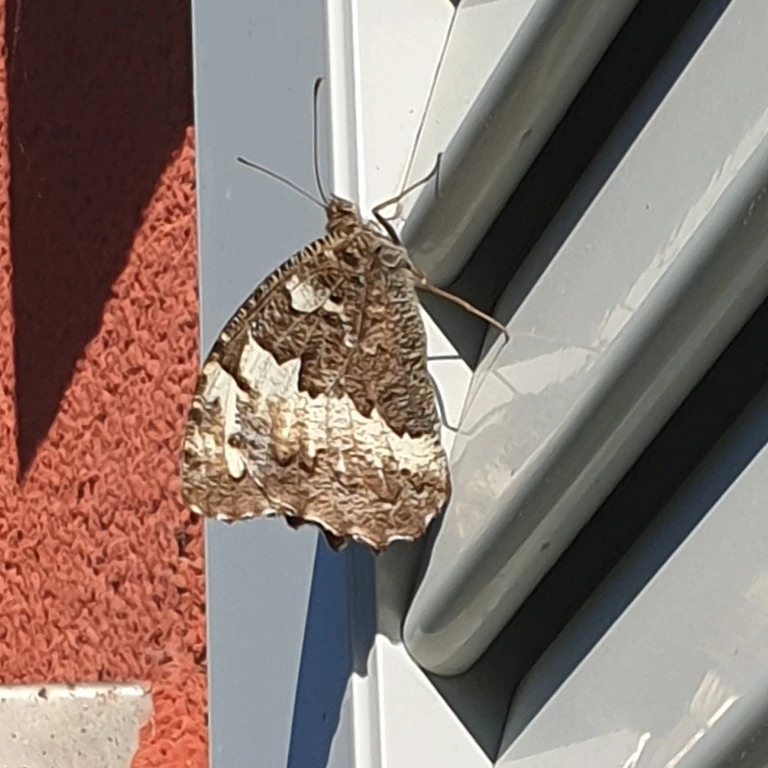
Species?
Brintesia circe
